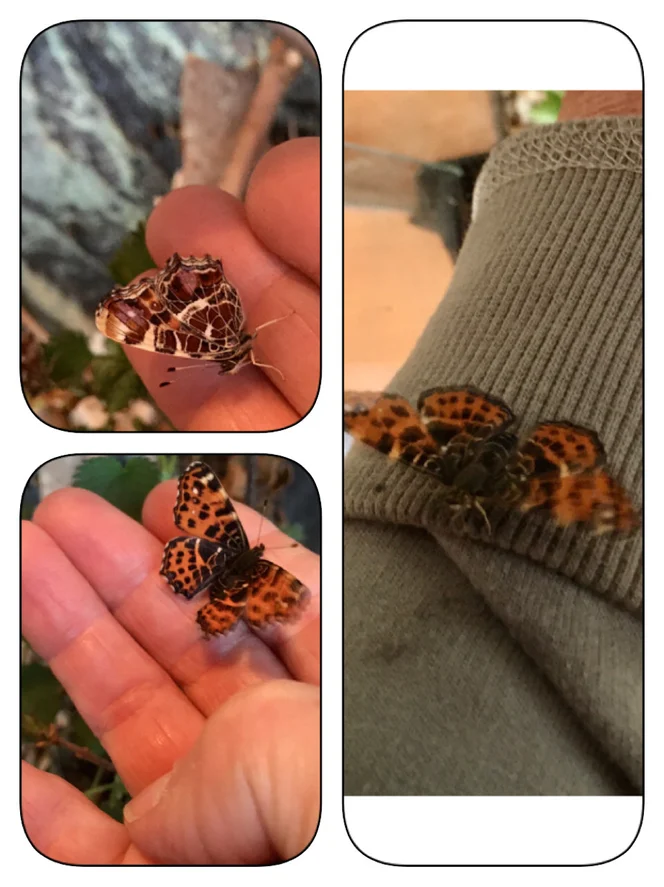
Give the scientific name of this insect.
Araschnia levana
